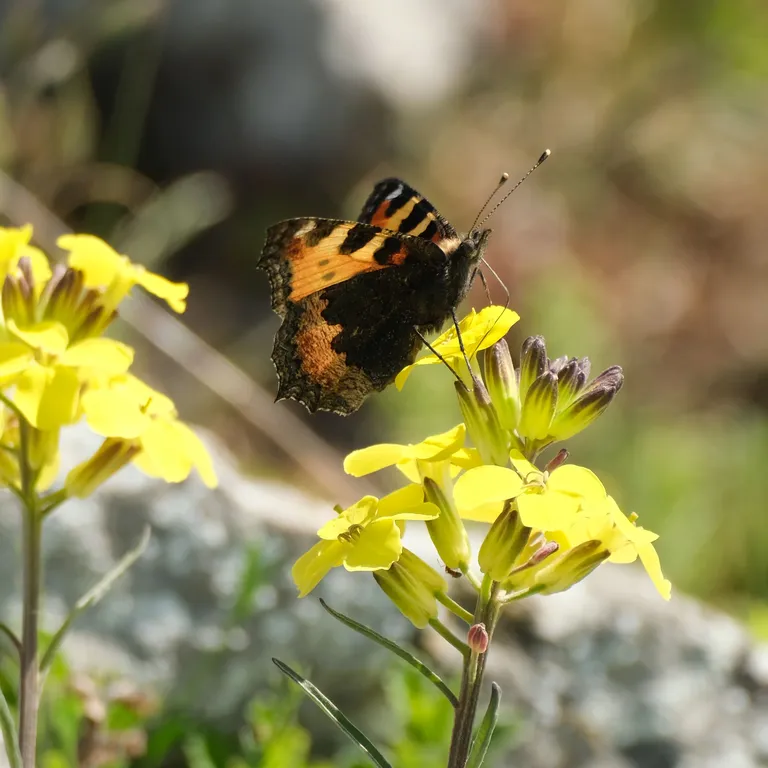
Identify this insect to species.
Aglais urticae
